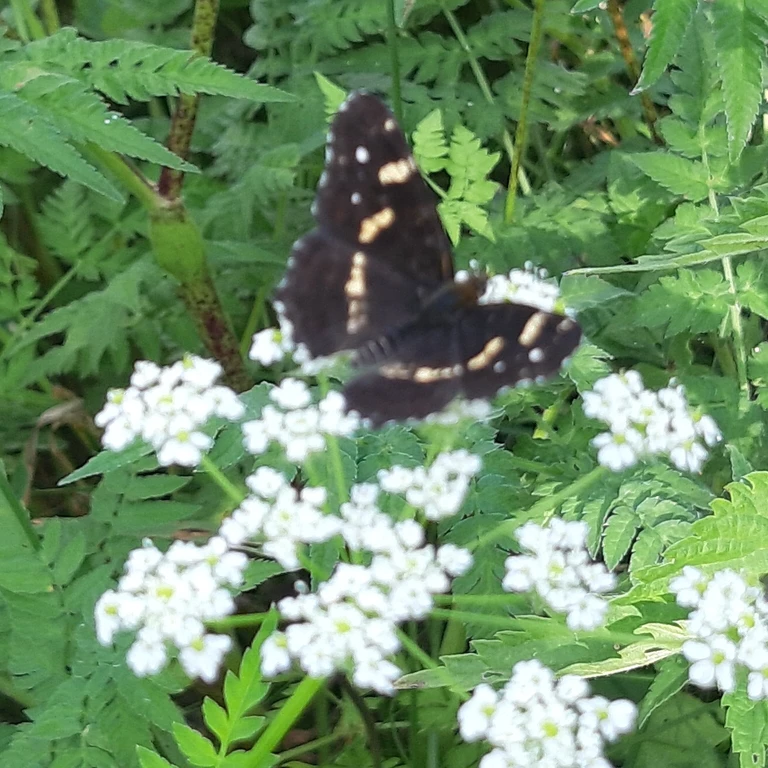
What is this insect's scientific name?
Araschnia levana
